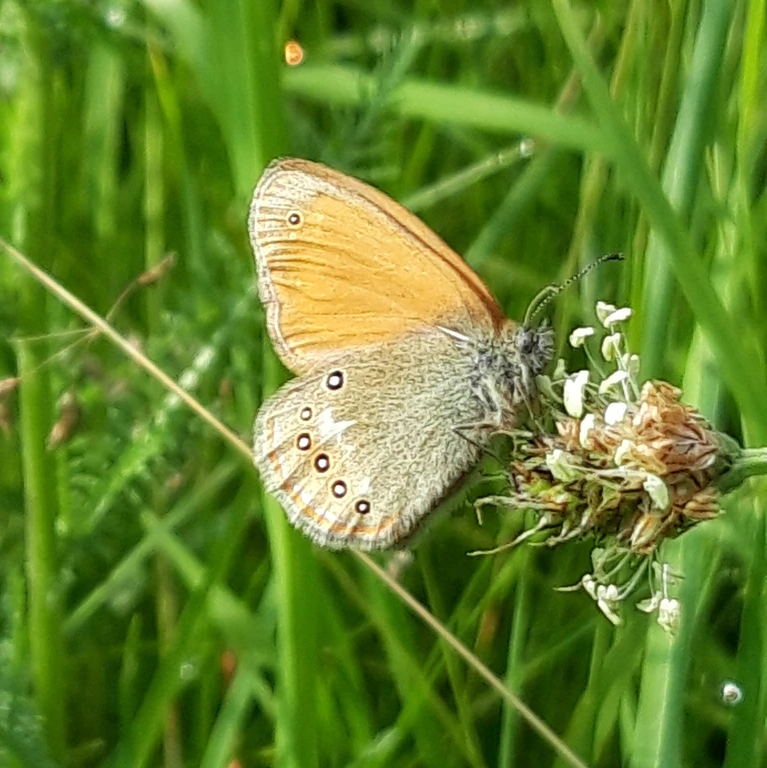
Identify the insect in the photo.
Coenonympha glycerion (also Coenonympha iphis)
